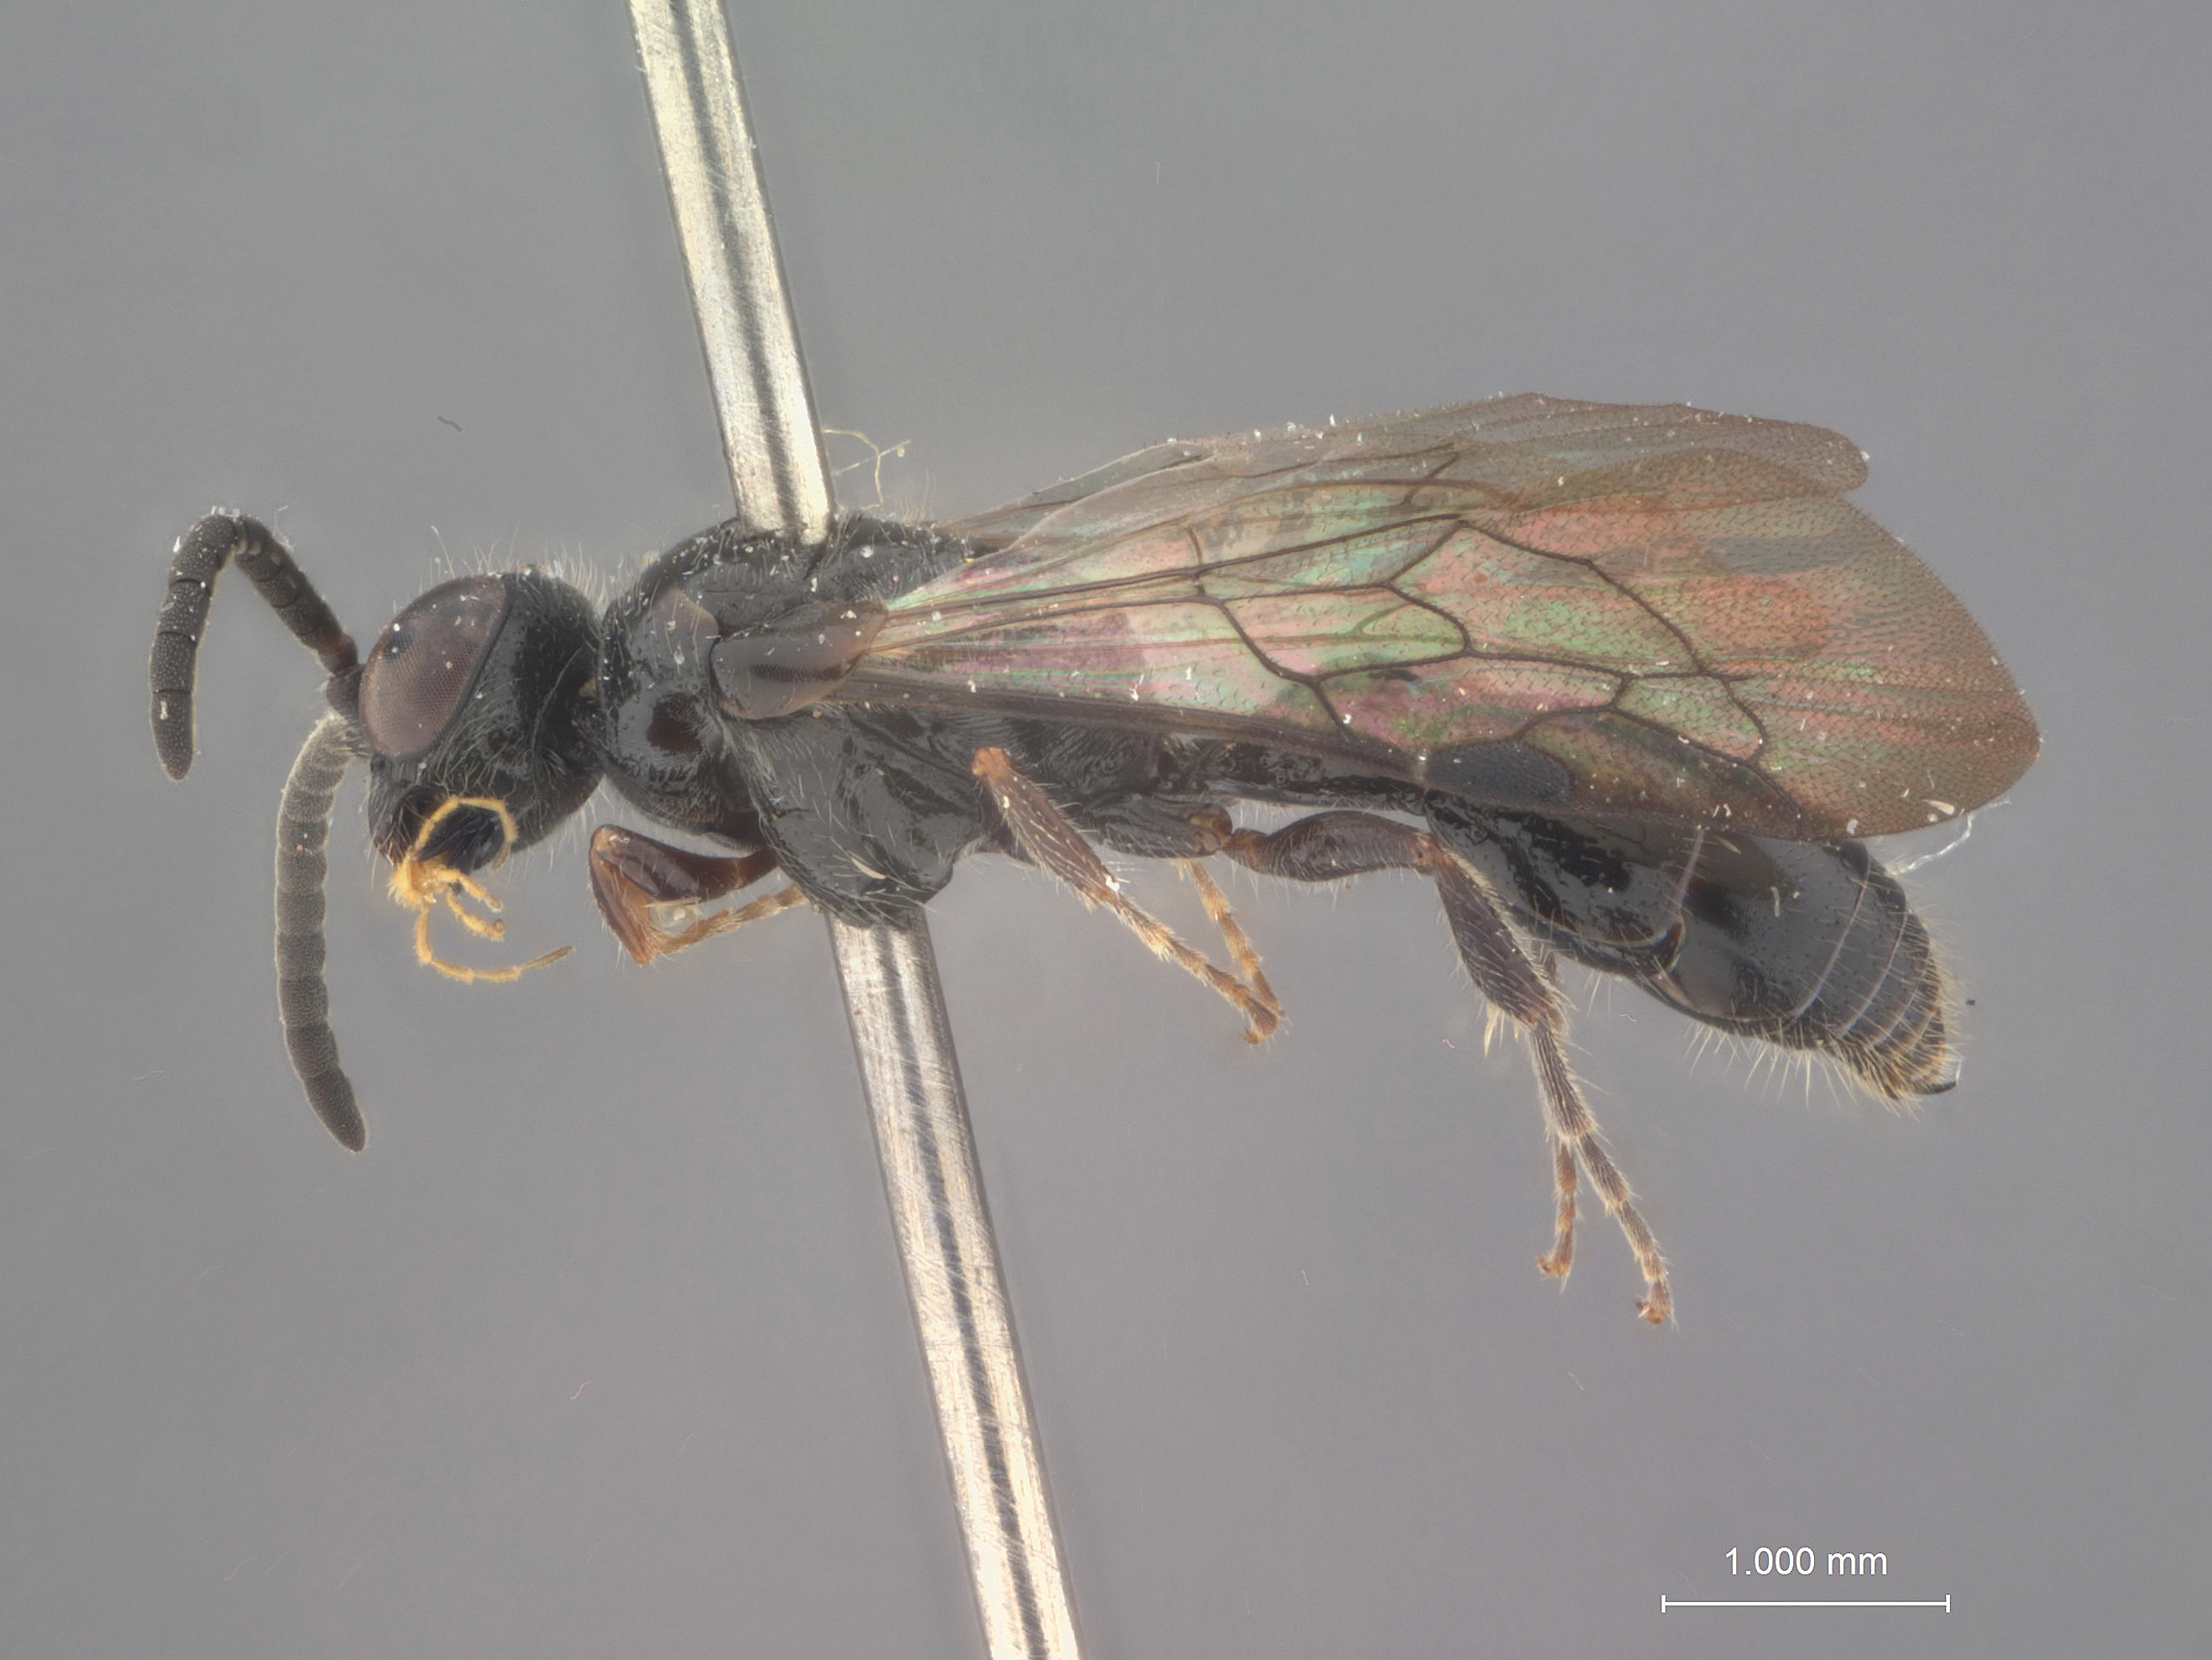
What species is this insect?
Tiphia kaszabi
